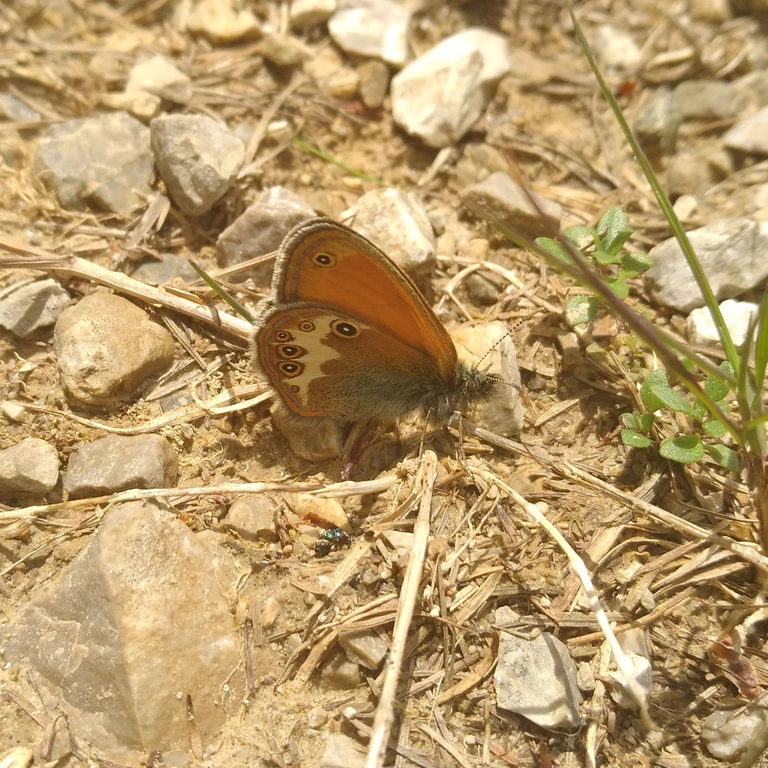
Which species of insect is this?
Coenonympha arcania
